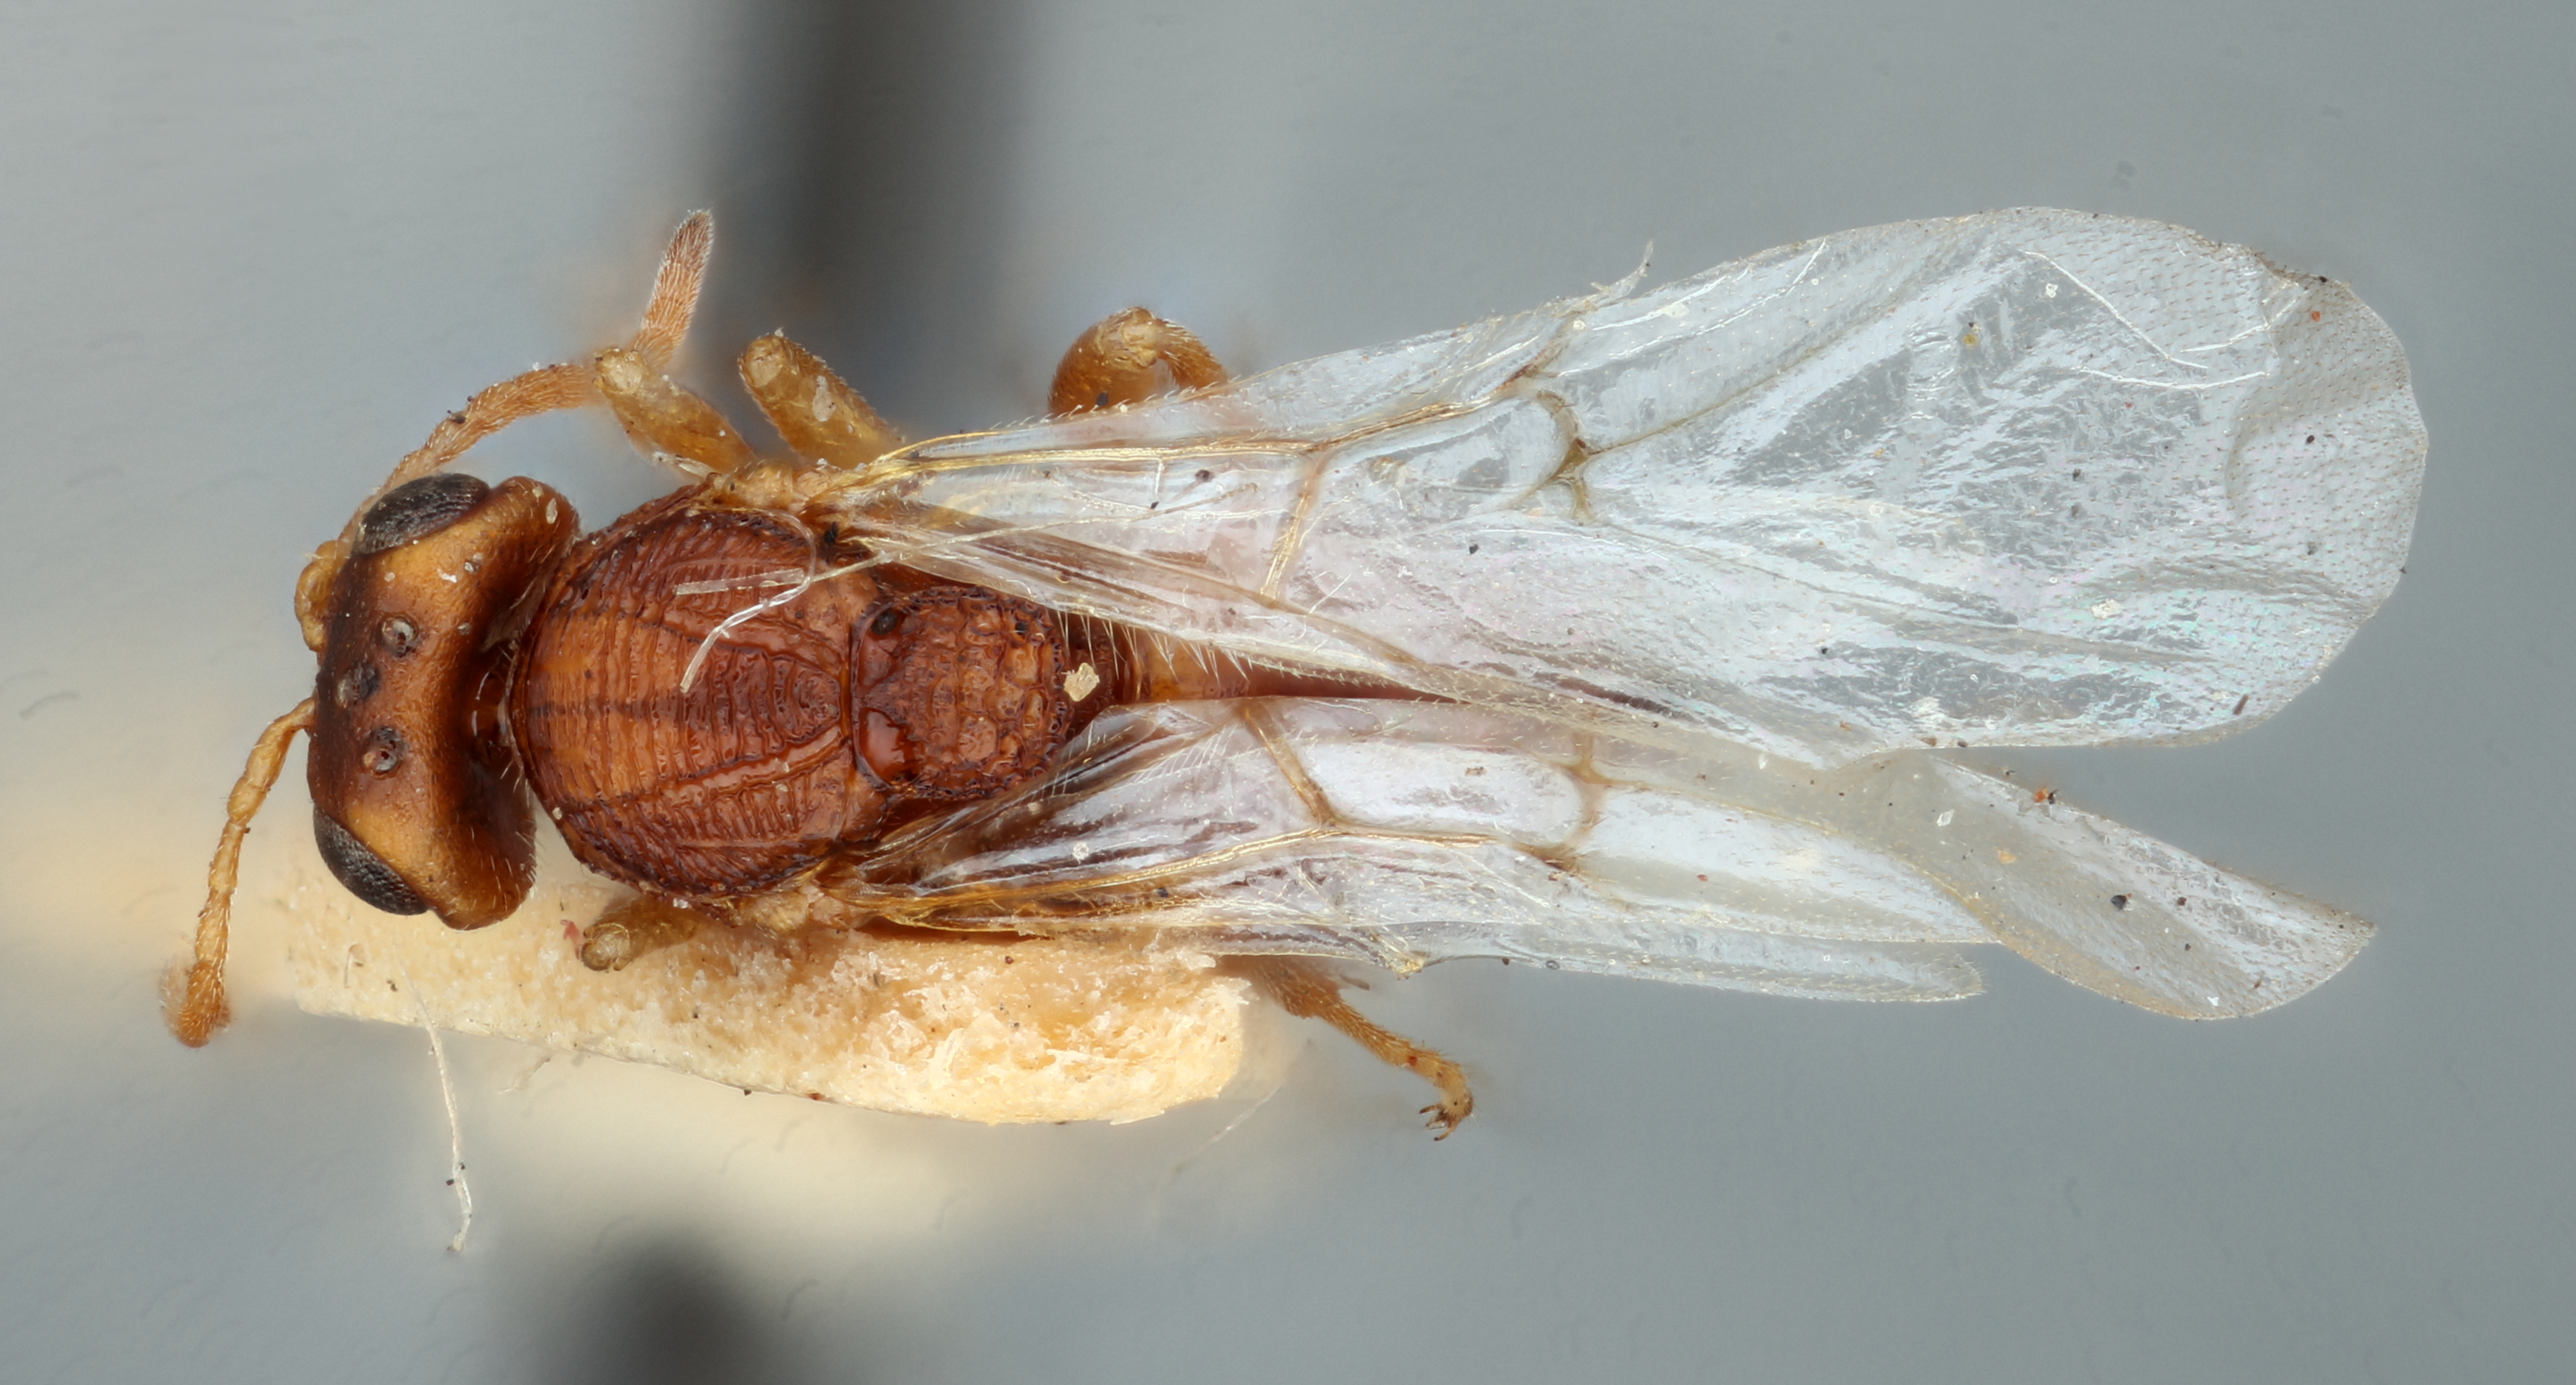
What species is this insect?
Callirhytis lapillula
